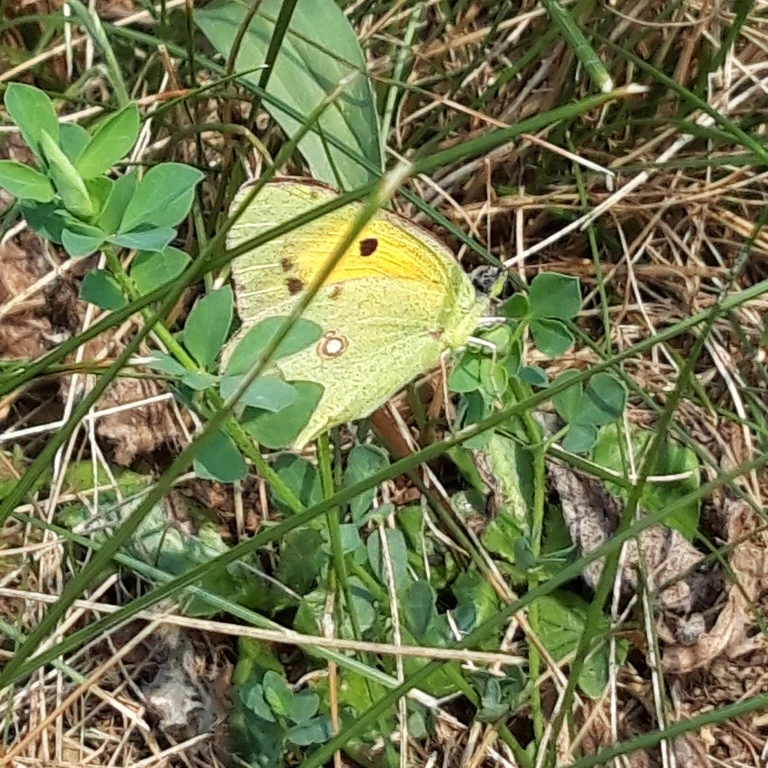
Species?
Colias croceus
